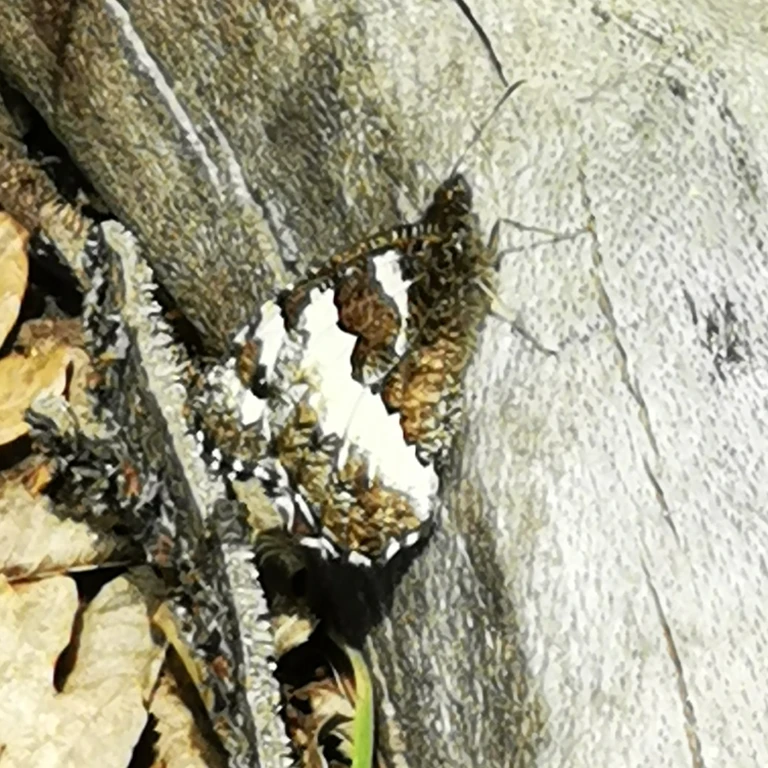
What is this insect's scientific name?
Brintesia circe
